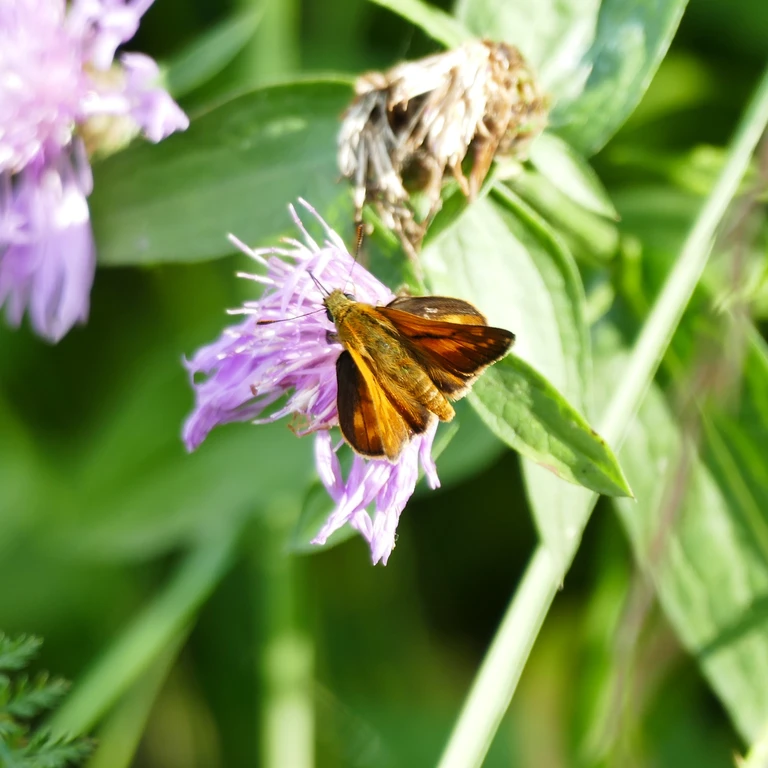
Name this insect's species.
Ochlodes sylvanus (also Ochlodes venata)
